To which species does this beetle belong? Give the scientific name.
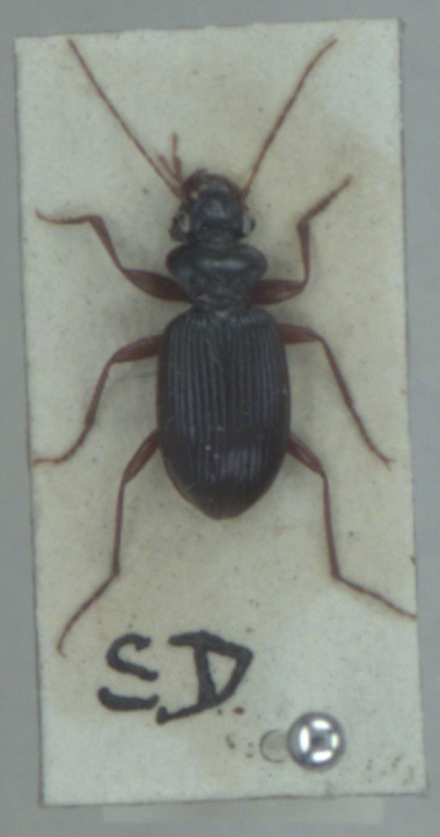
Leistus fulvibarbis
